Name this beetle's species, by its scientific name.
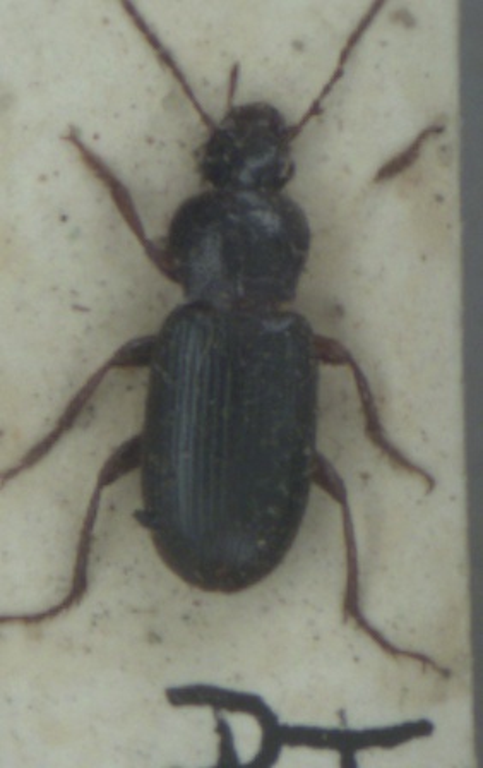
Ophonus rupicola
